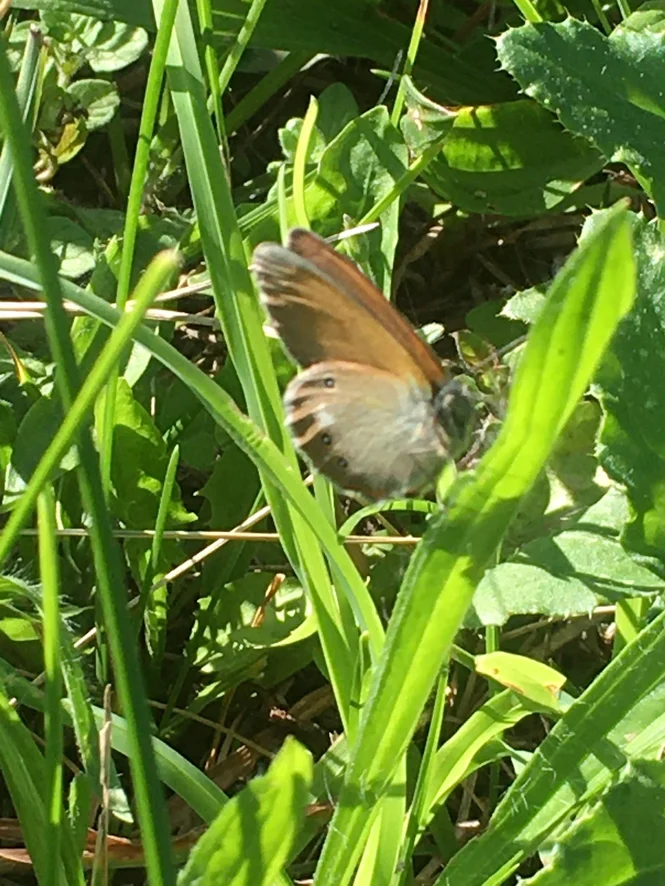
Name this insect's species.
Coenonympha glycerion (also Coenonympha iphis)
